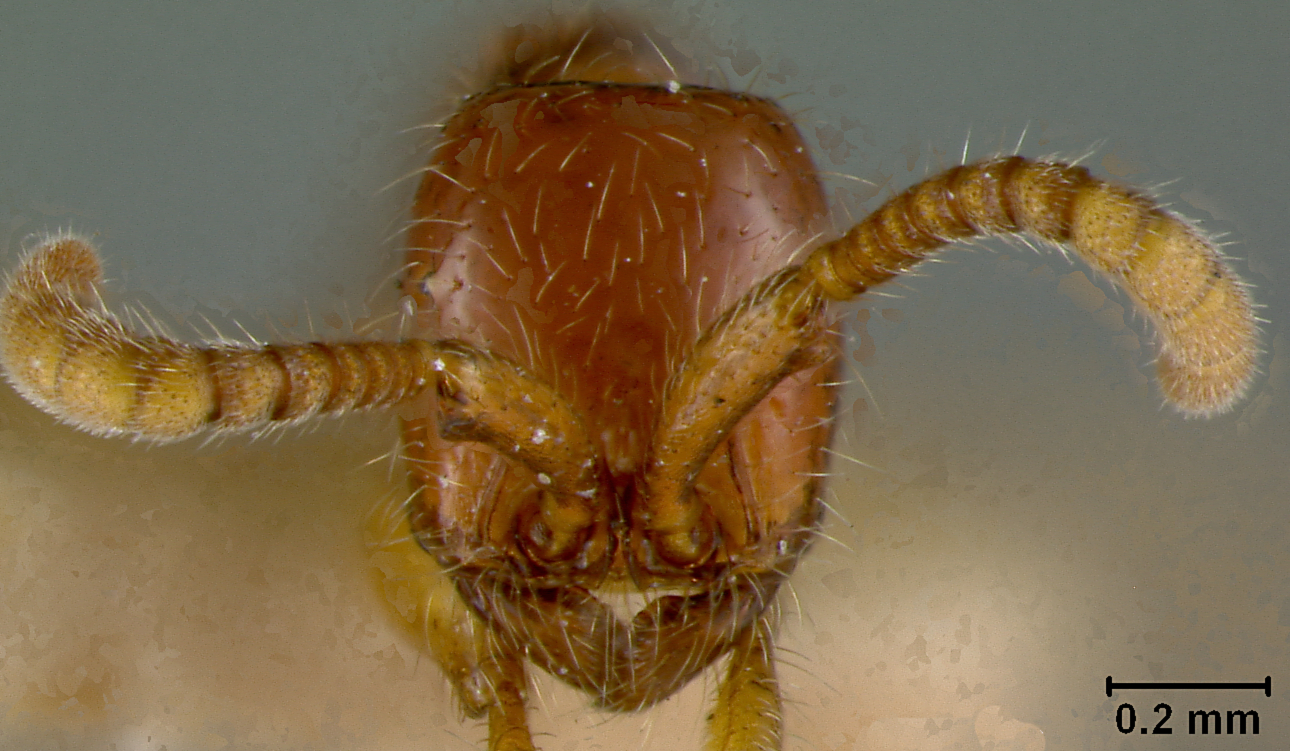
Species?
Eciton angustinode
